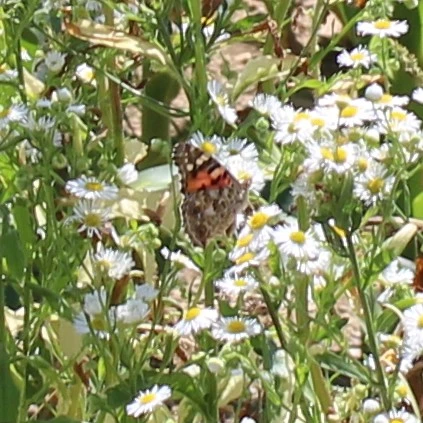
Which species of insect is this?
Vanessa cardui
